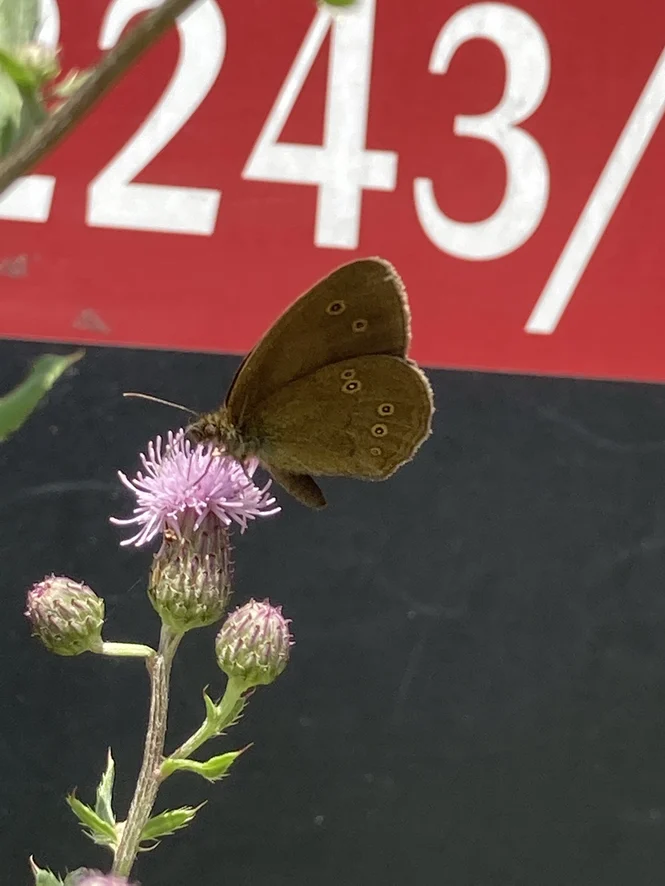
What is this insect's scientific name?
Aphantopus hyperantus
